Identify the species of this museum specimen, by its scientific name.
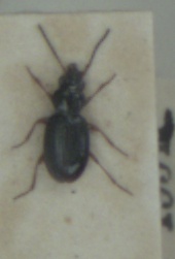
Bembidion gilvipes
